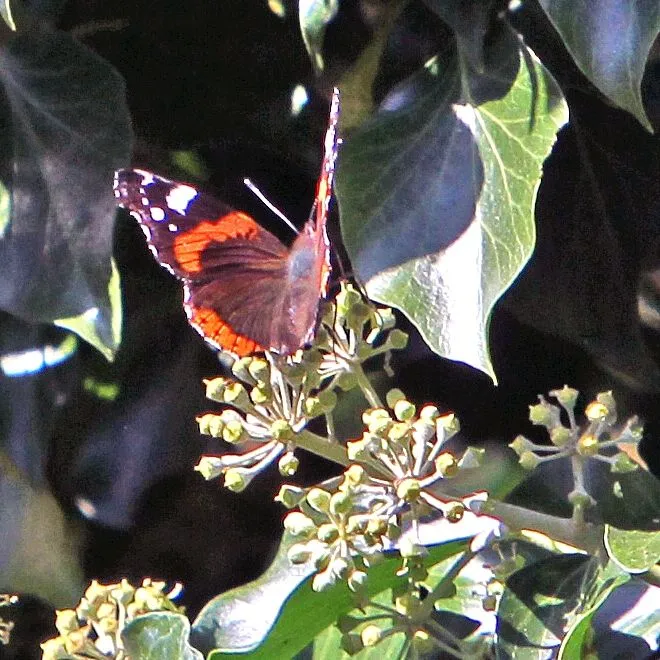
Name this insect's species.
Vanessa atalanta
